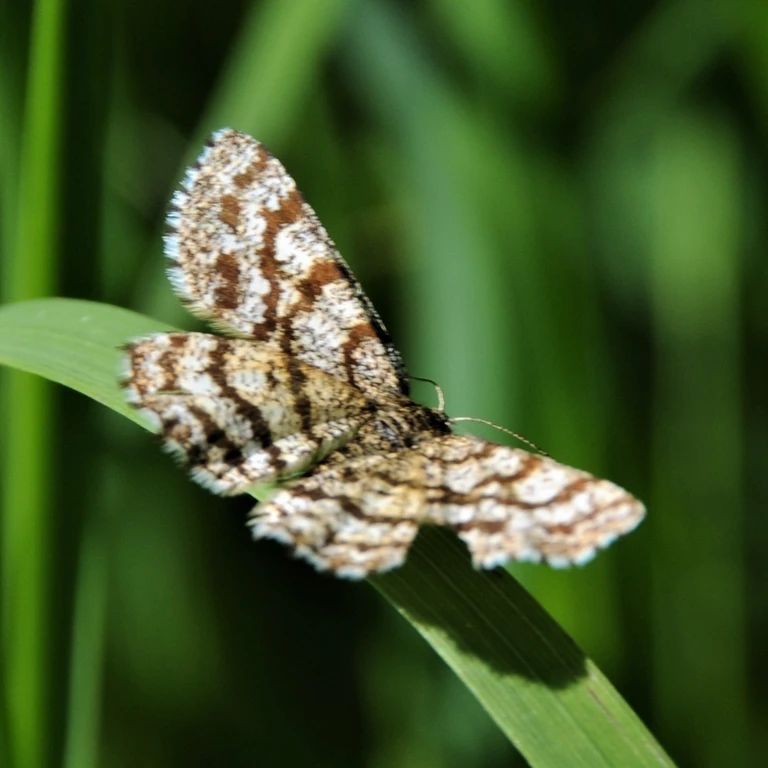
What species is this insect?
Ematurga atomaria
